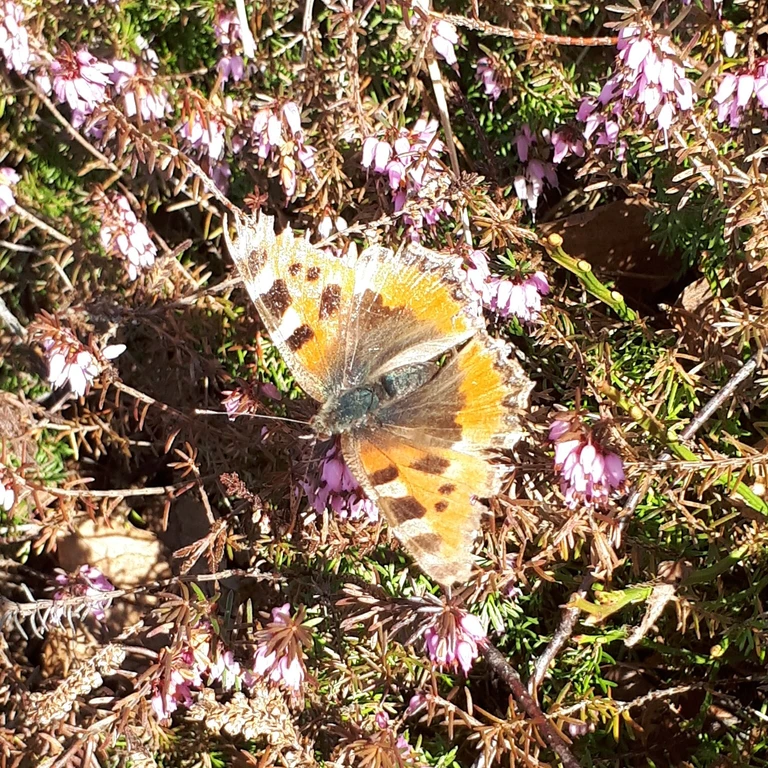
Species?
Aglais urticae
